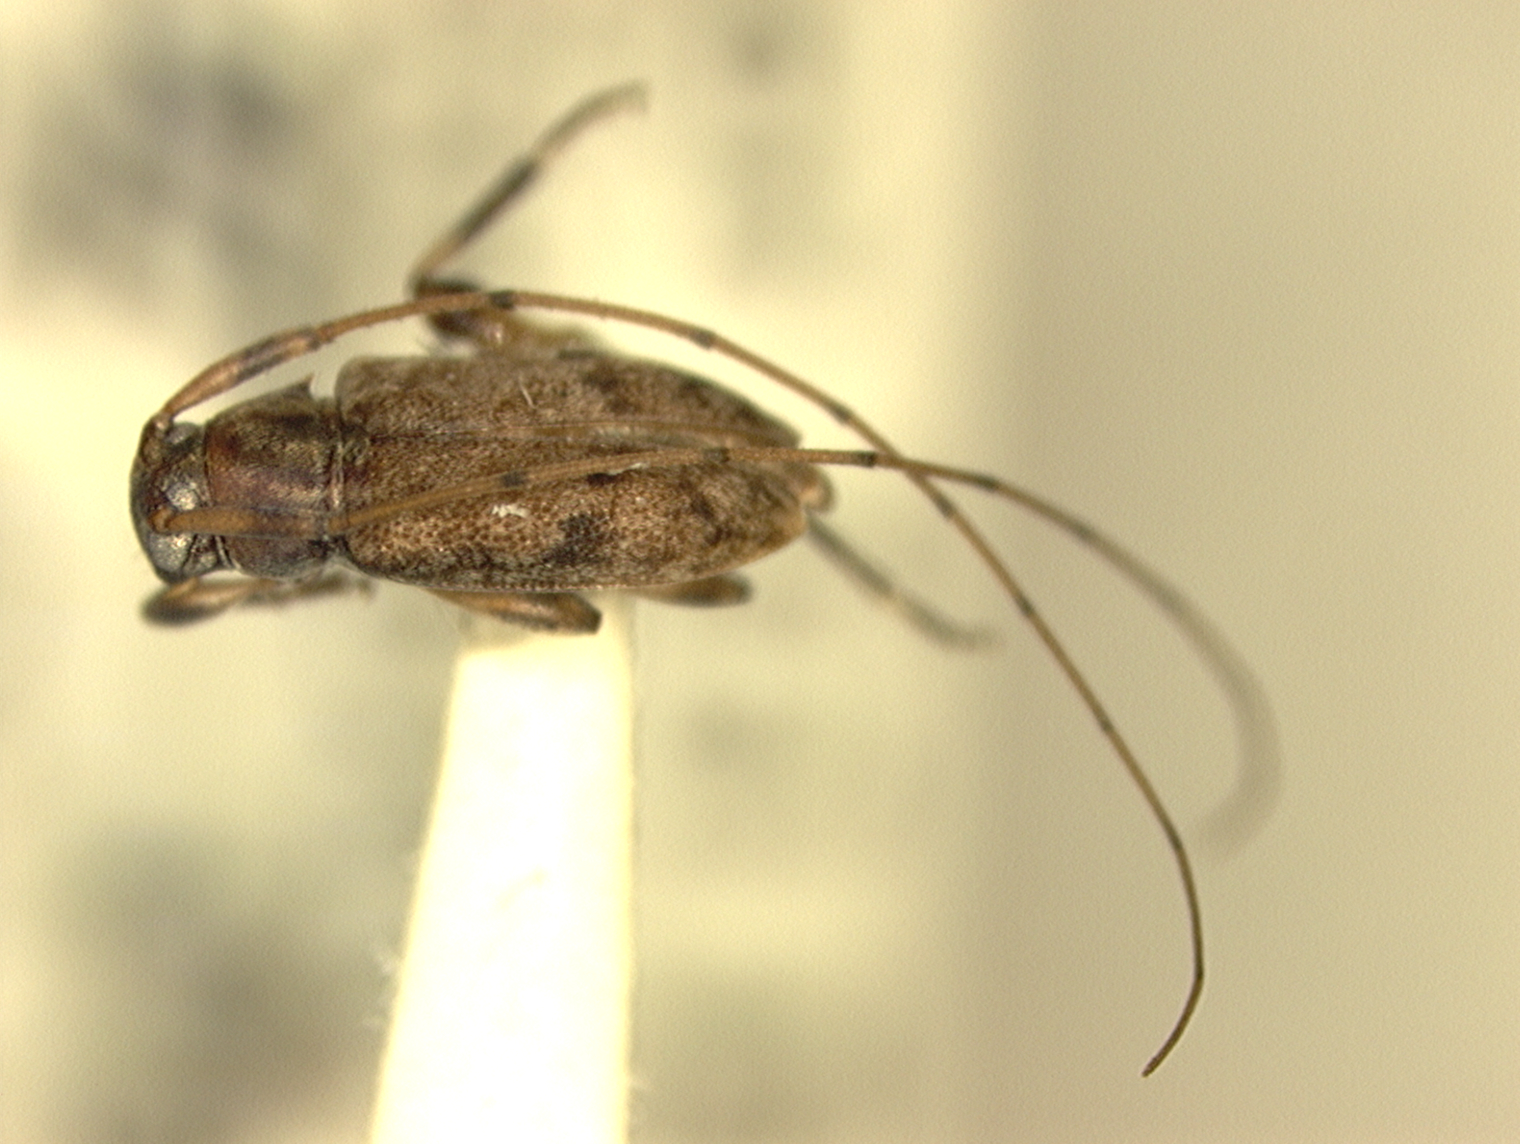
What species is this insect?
Urgleptes clarkei
